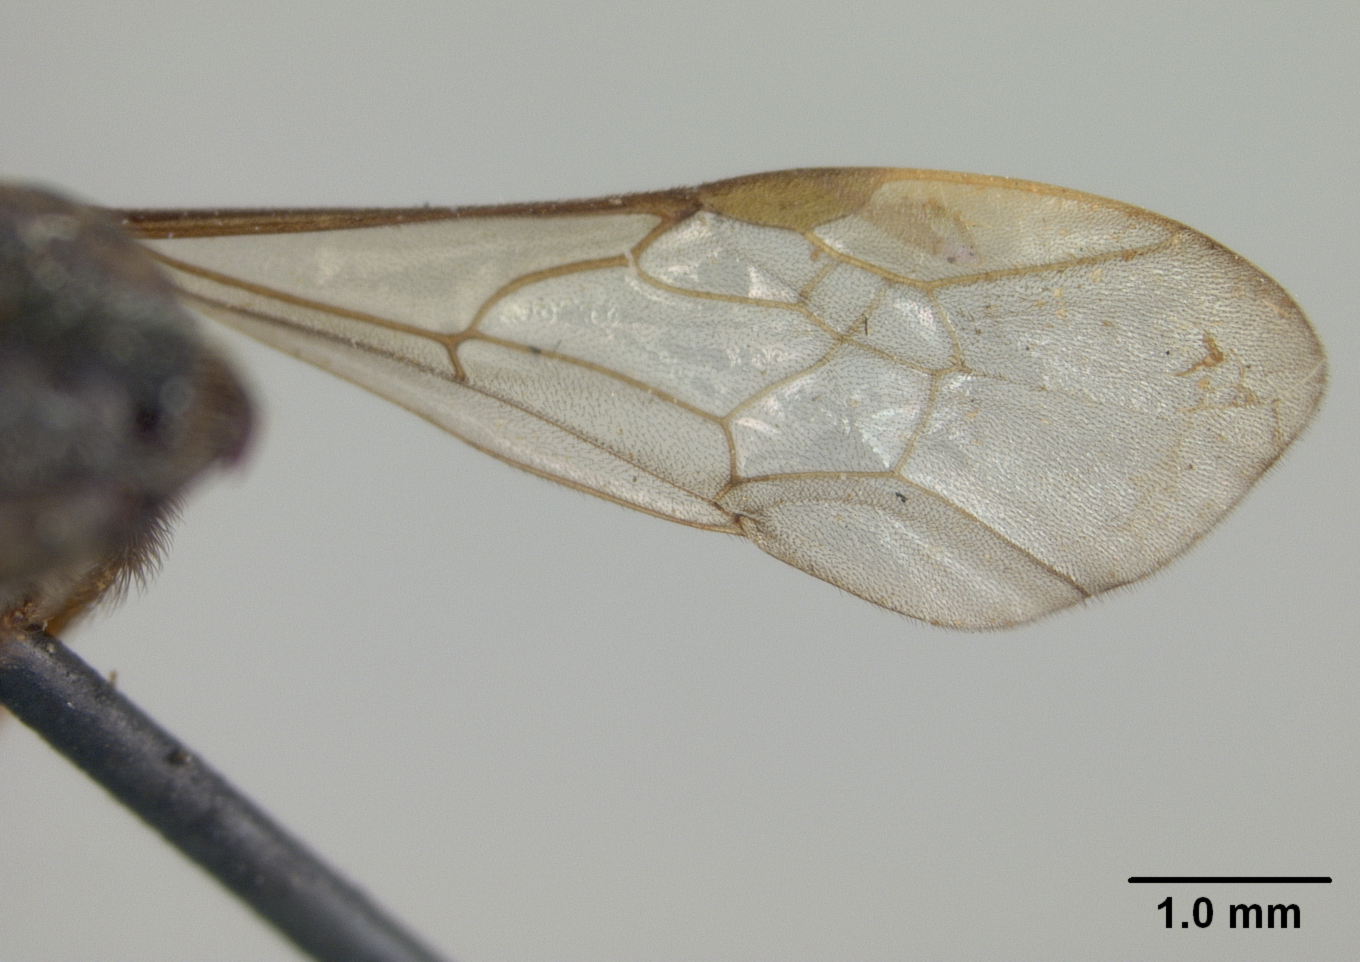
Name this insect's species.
Neocorynura rufa
